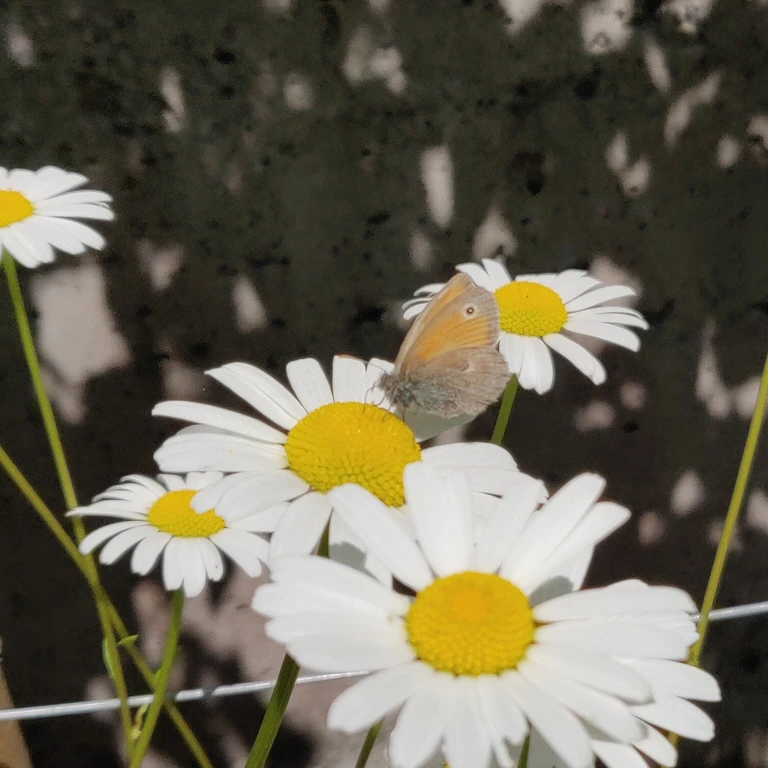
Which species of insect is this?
Coenonympha pamphilus
